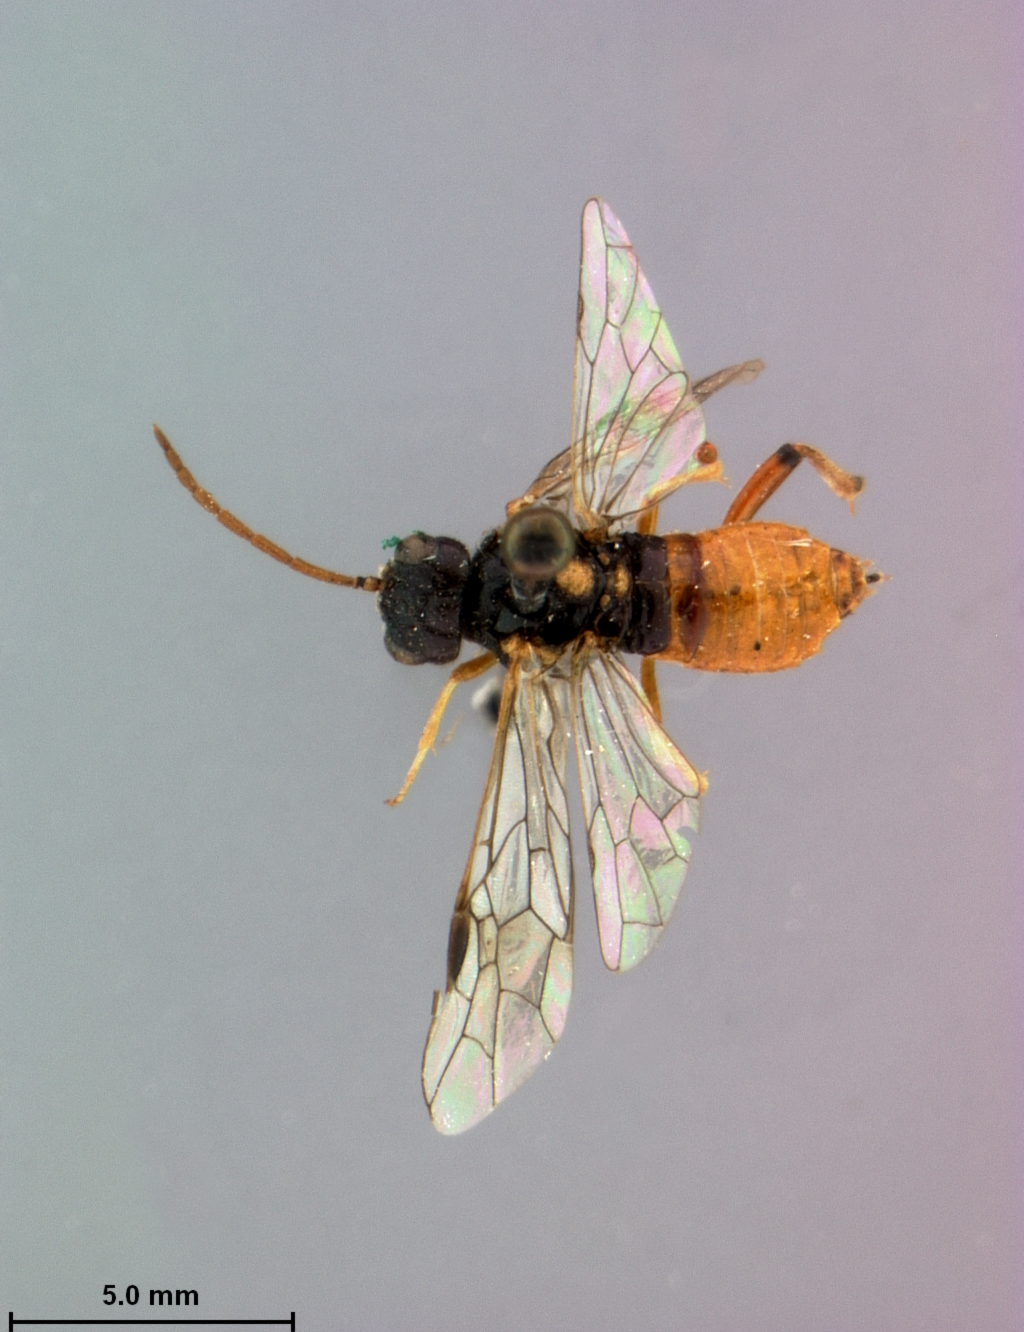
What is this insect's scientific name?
Dimorphopteryx pinguis
